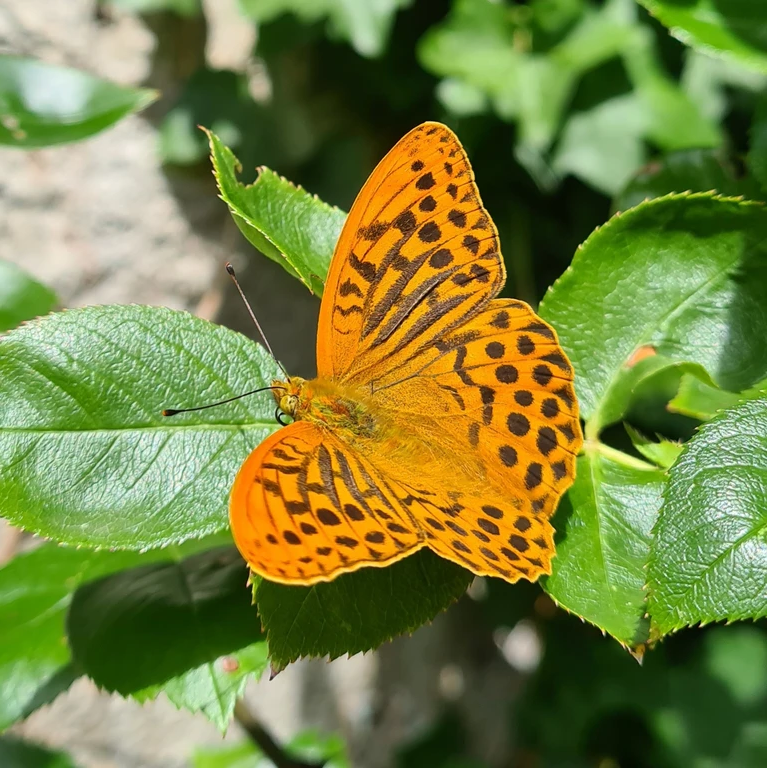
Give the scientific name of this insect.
Argynnis paphia
